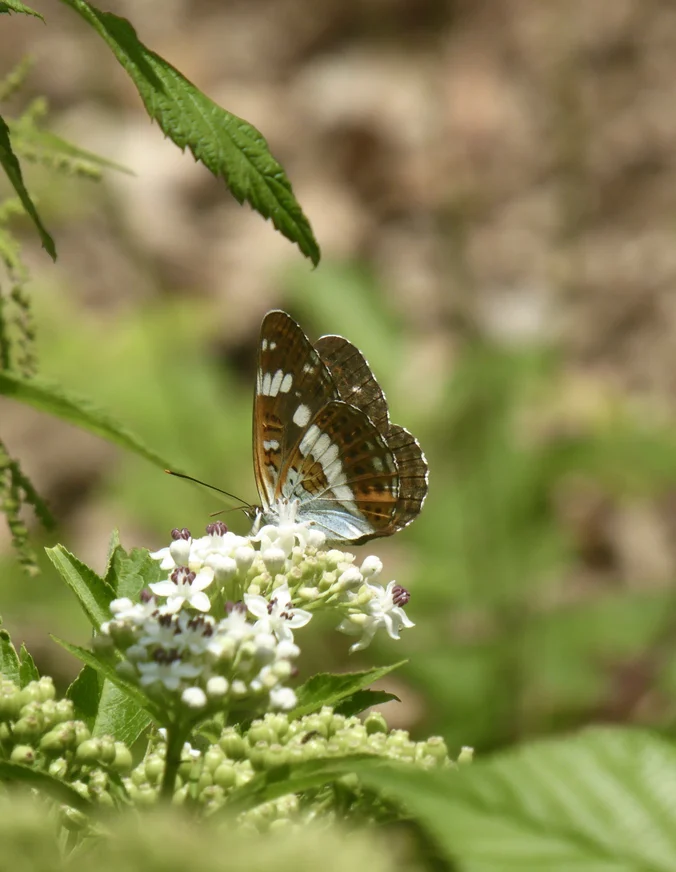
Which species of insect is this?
Limenitis camilla (also Ladoga camilla)
